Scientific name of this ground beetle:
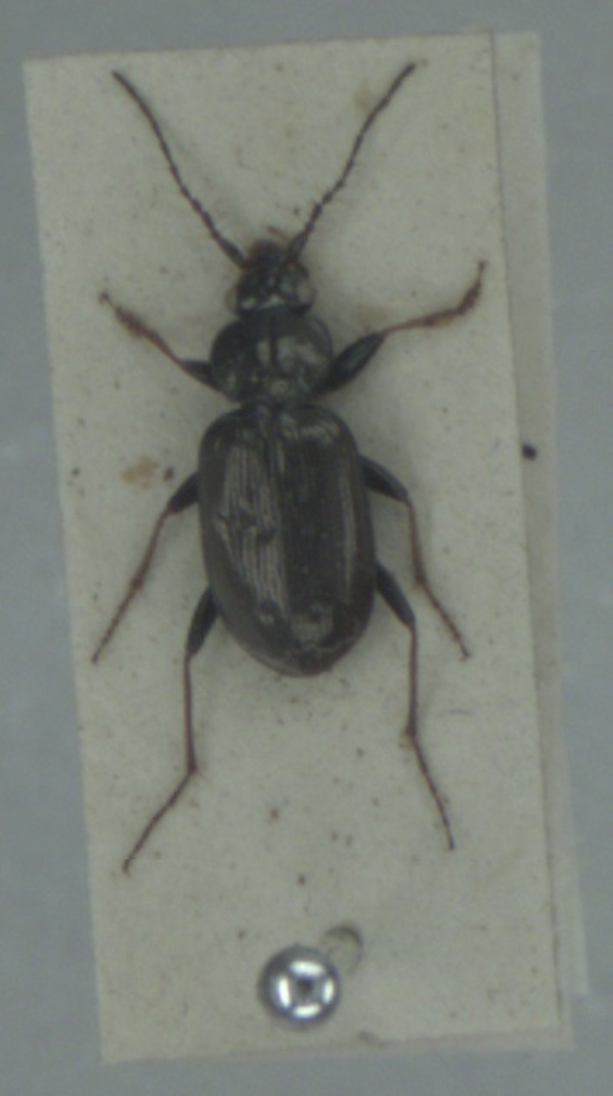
Loricera pilicornis
